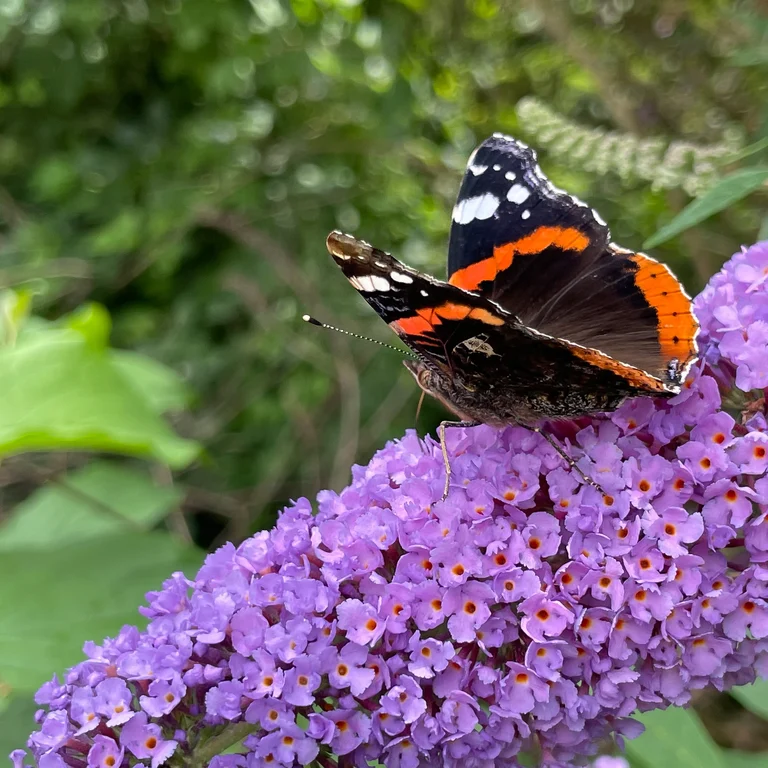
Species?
Vanessa atalanta
